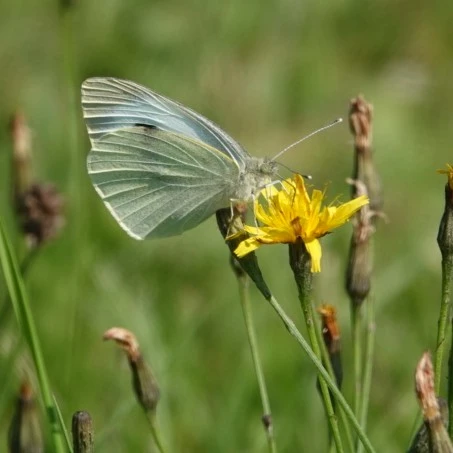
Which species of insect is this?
Pieris brassicae
